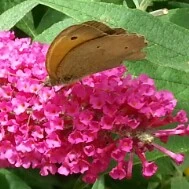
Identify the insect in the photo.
Maniola jurtina
